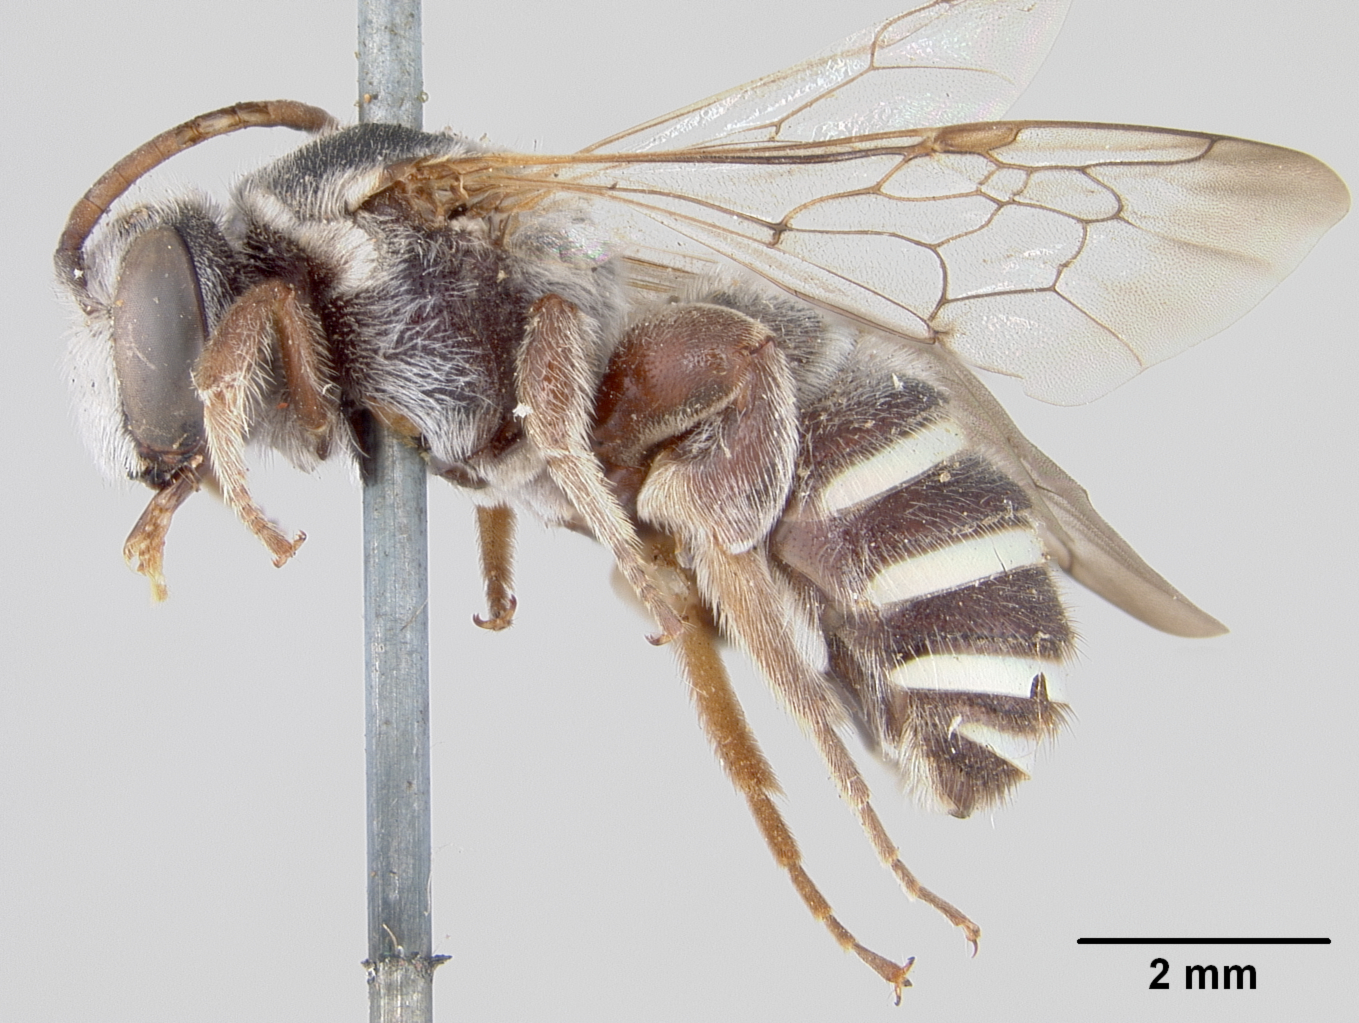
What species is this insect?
Nomia tetrazonata
